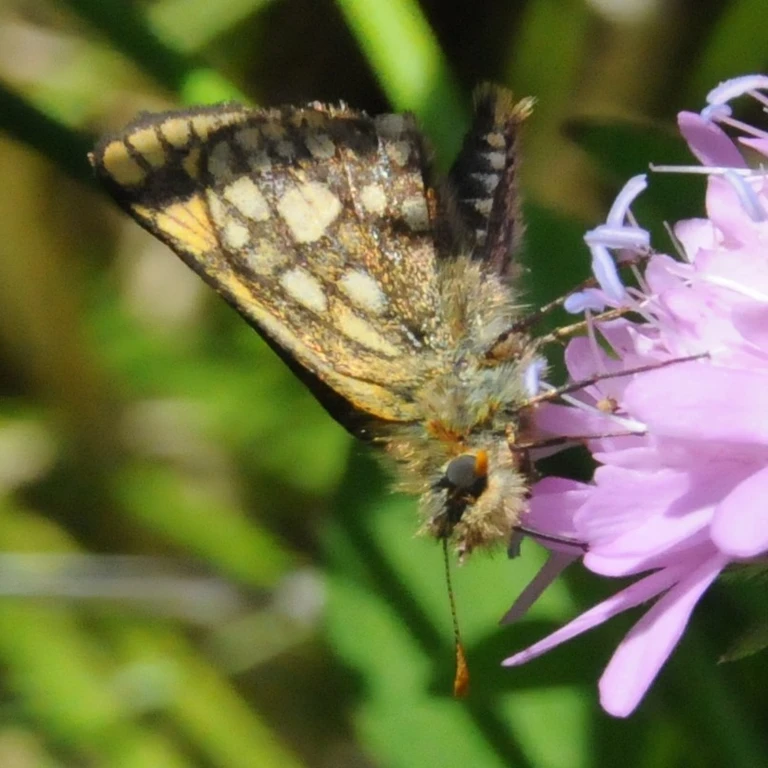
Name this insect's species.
Carterocephalus palaemon
